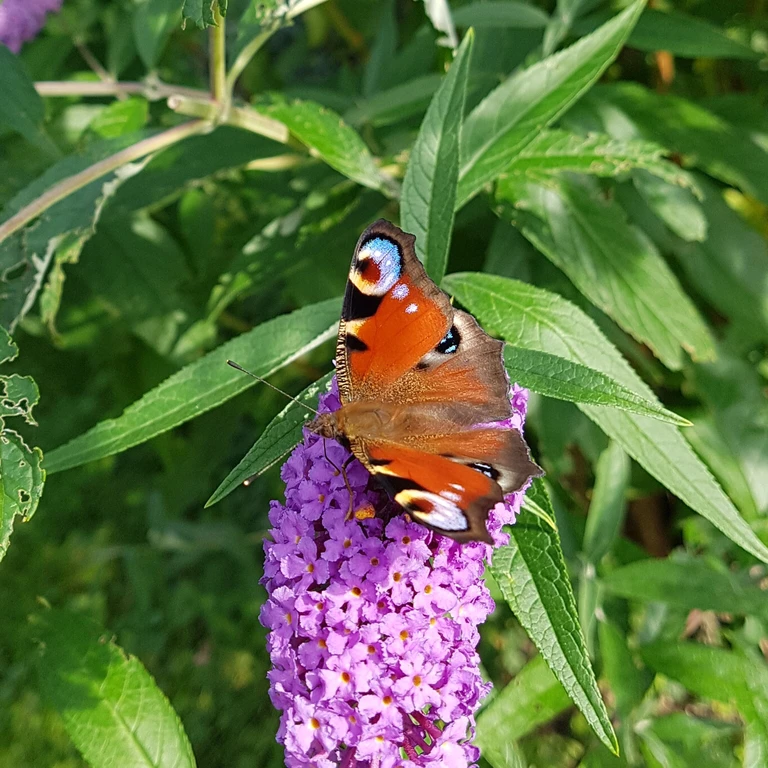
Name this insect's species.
Aglais io
